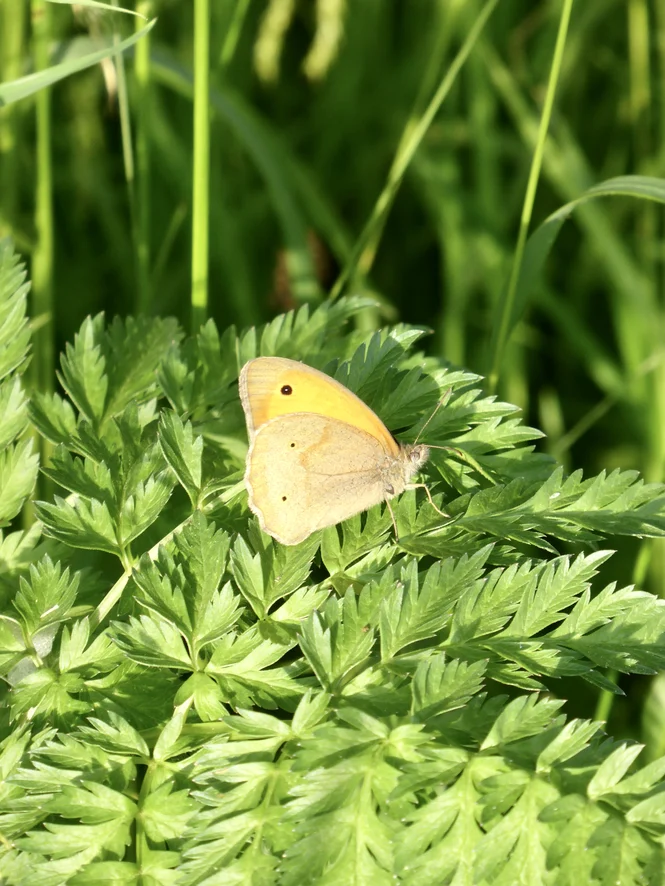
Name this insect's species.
Maniola jurtina
